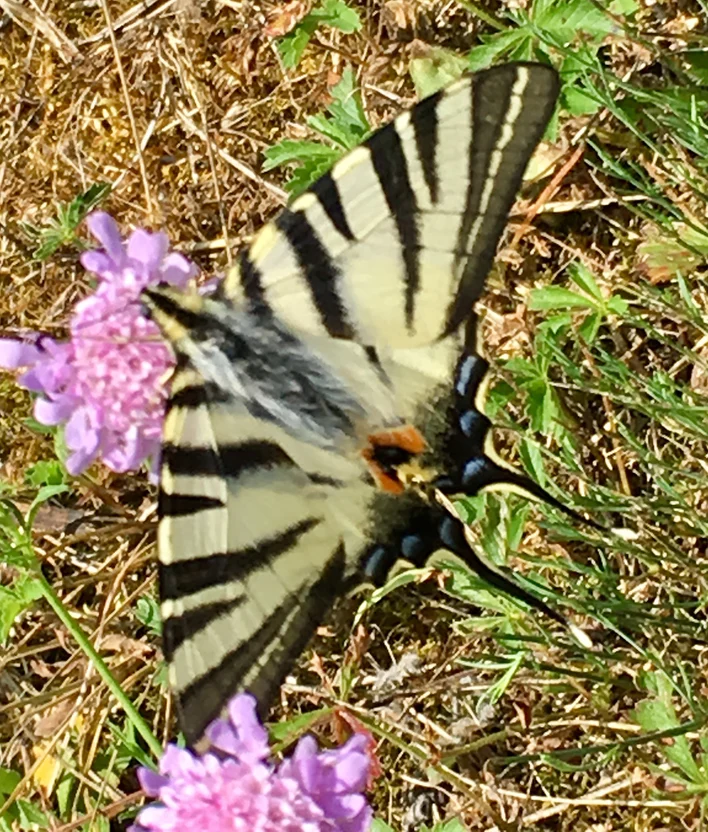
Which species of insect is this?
Iphiclides podalirius
